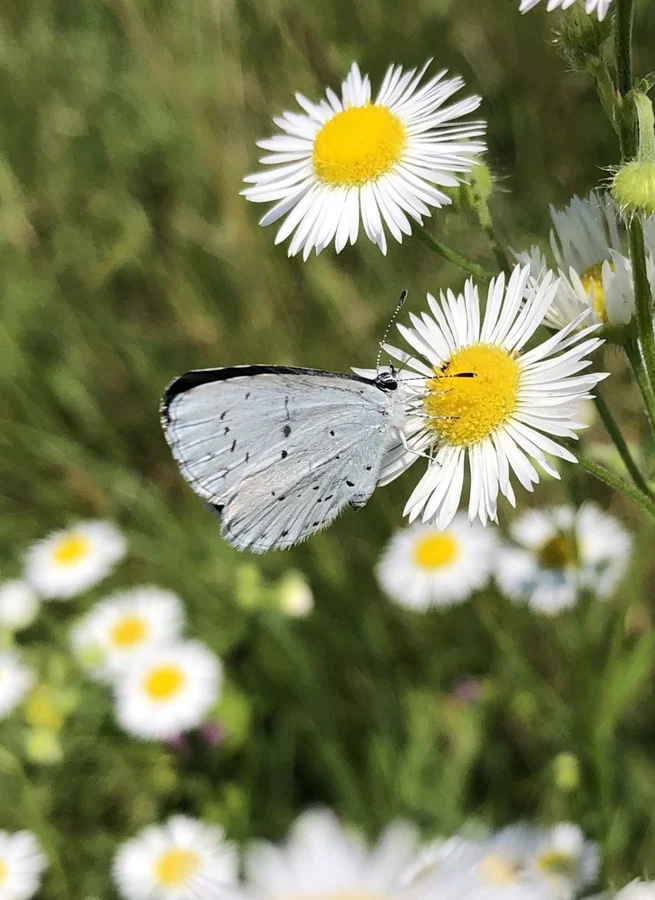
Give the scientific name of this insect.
Celastrina argiolus
